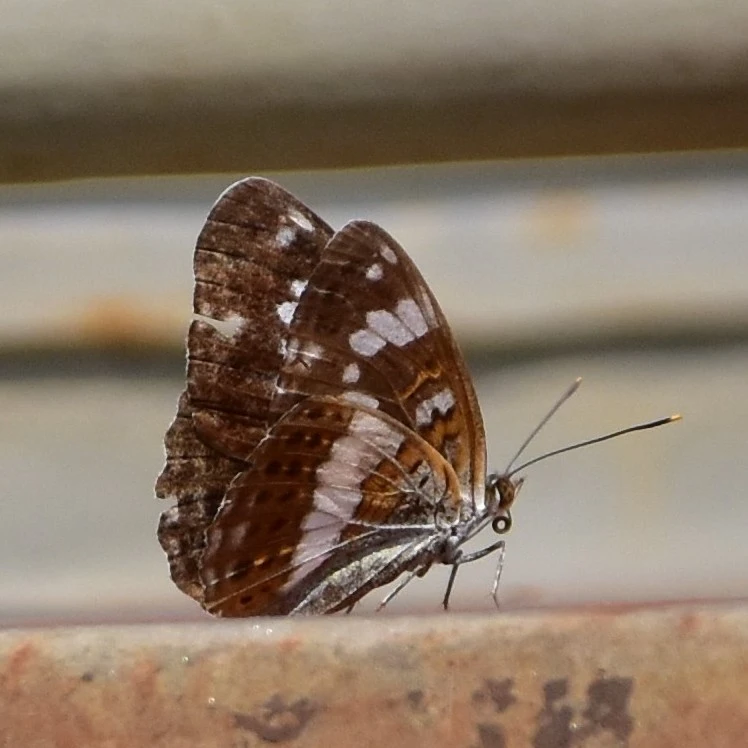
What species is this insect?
Limenitis camilla (also Ladoga camilla)
